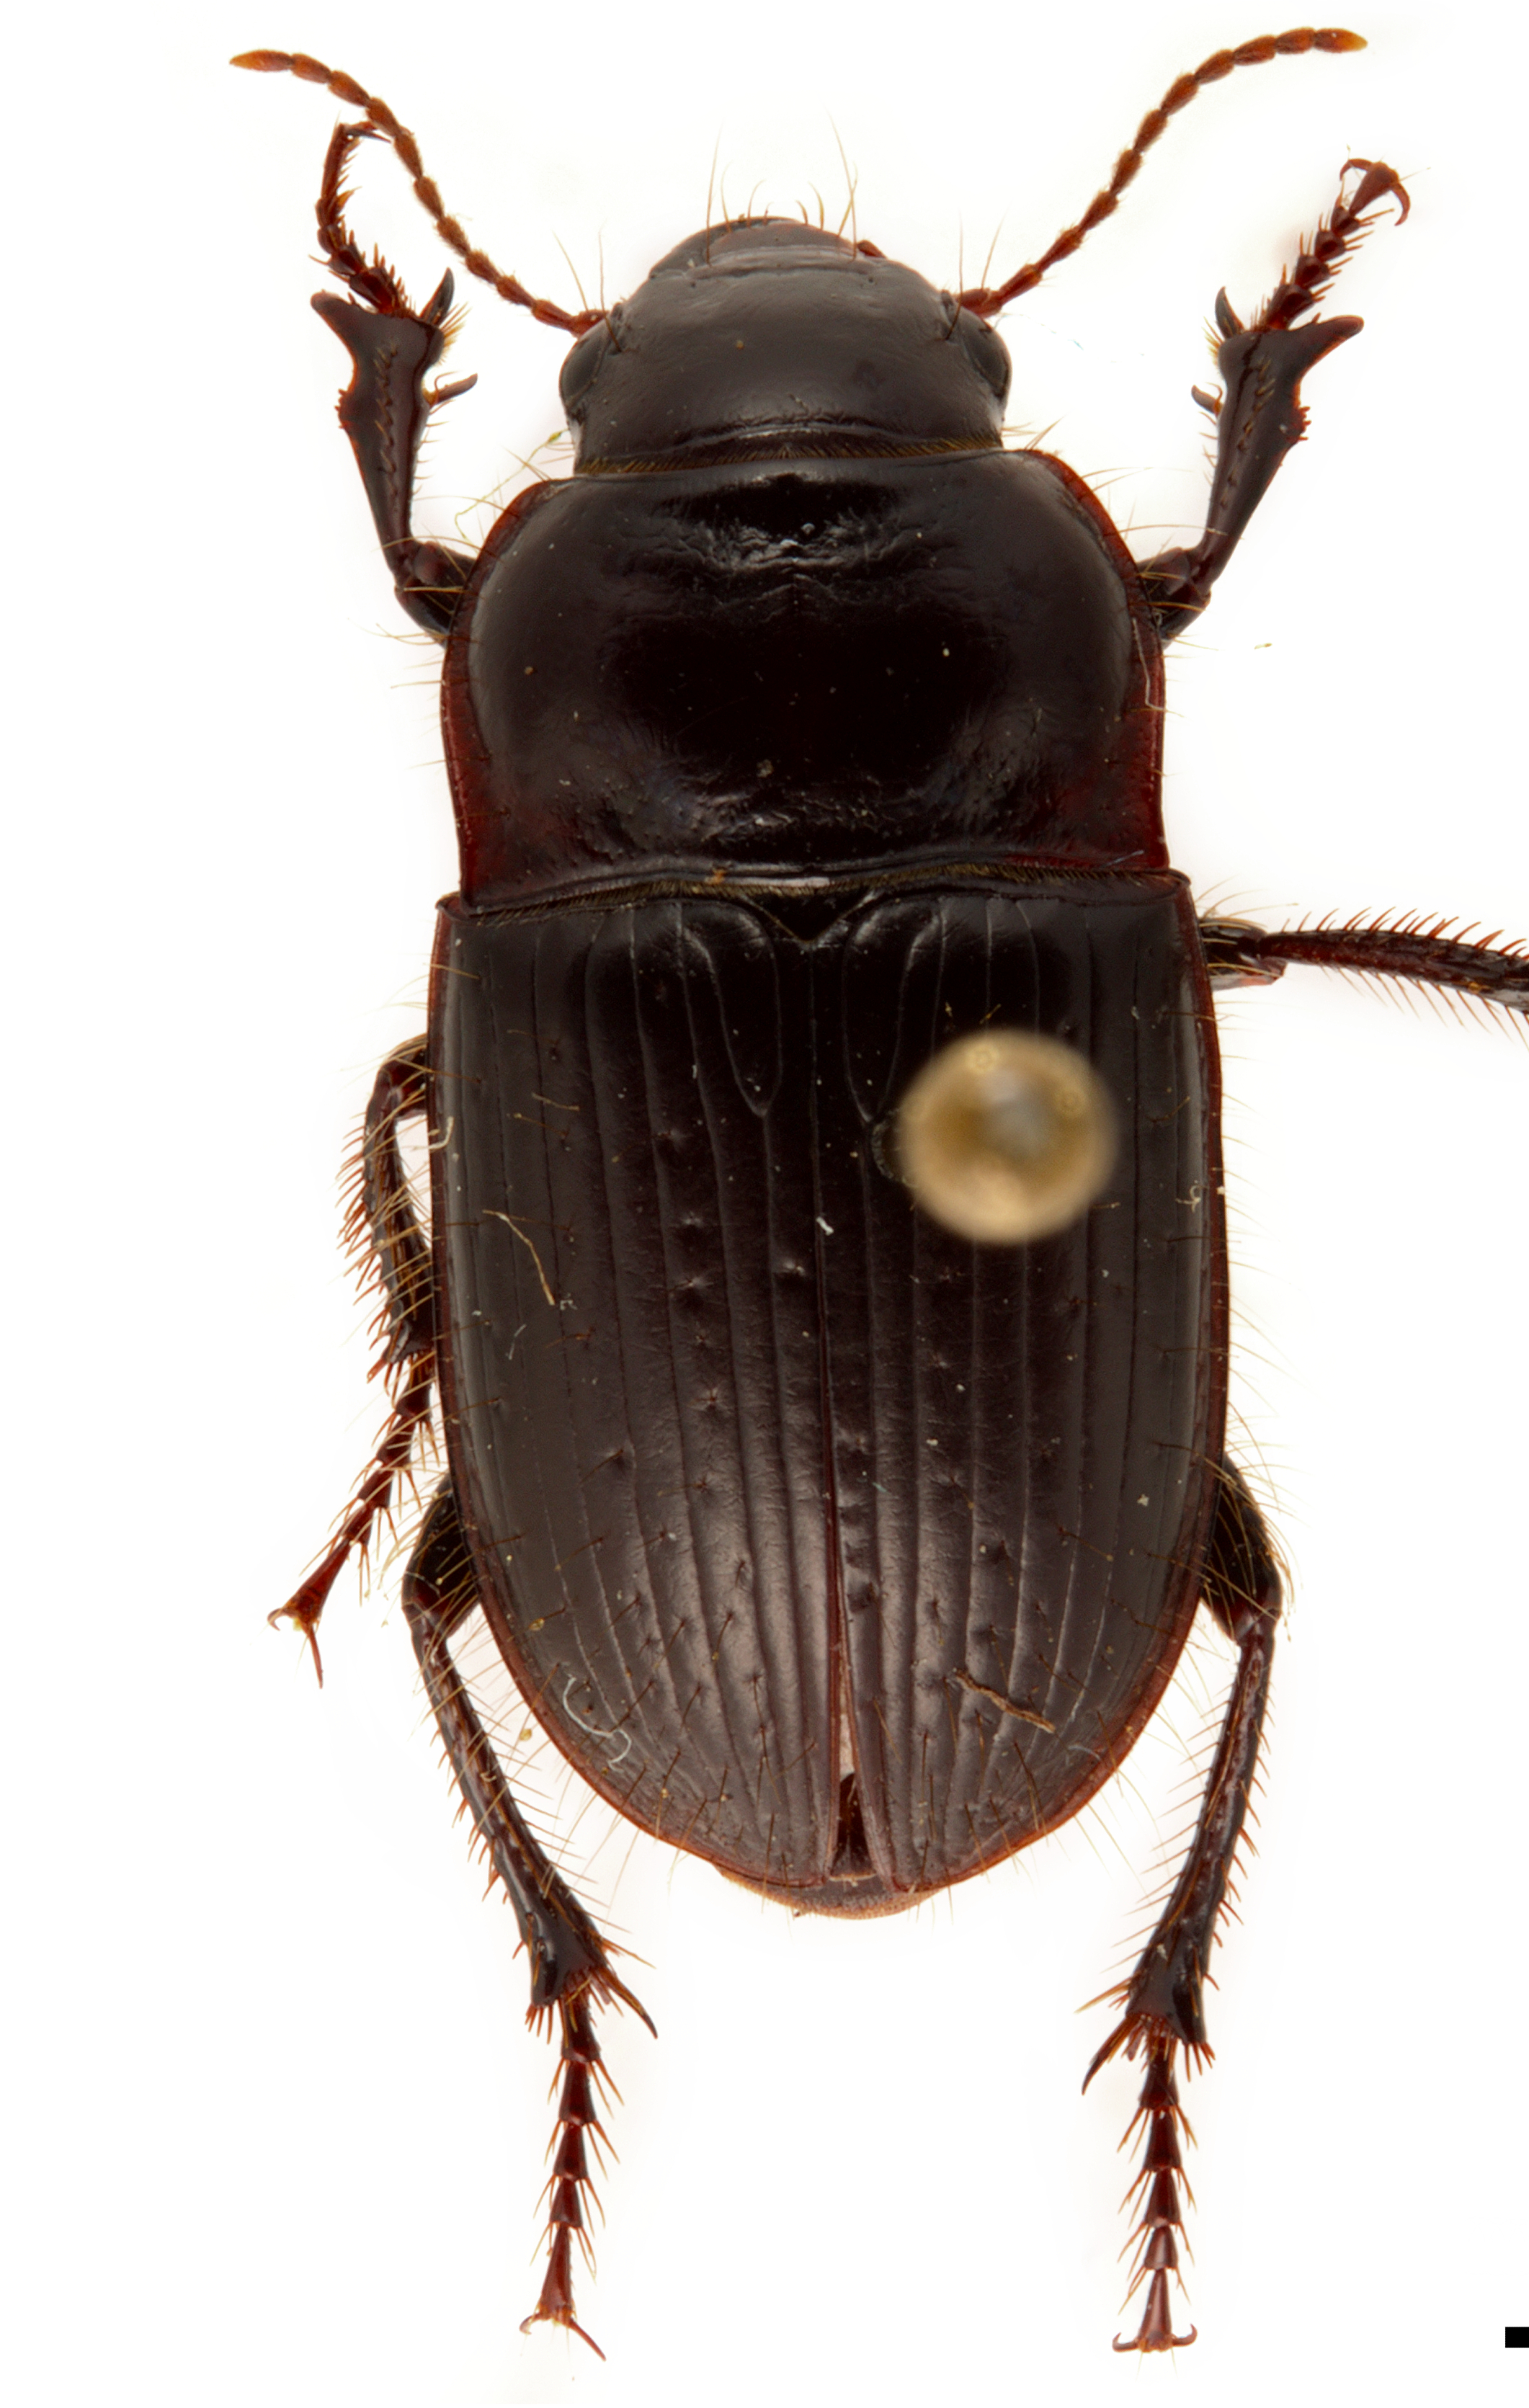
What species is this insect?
Euryderus arizonicus
